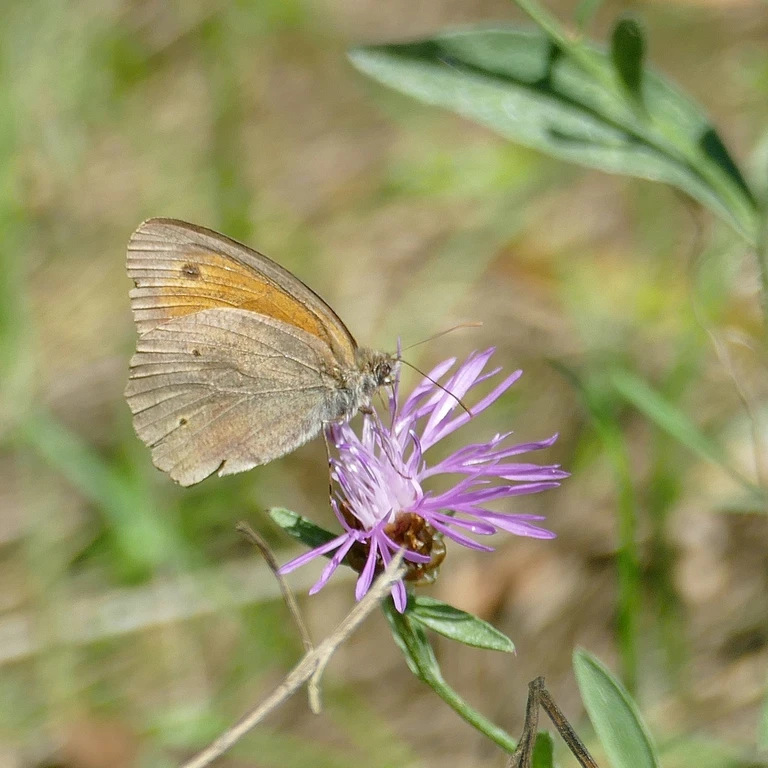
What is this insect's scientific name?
Maniola jurtina
